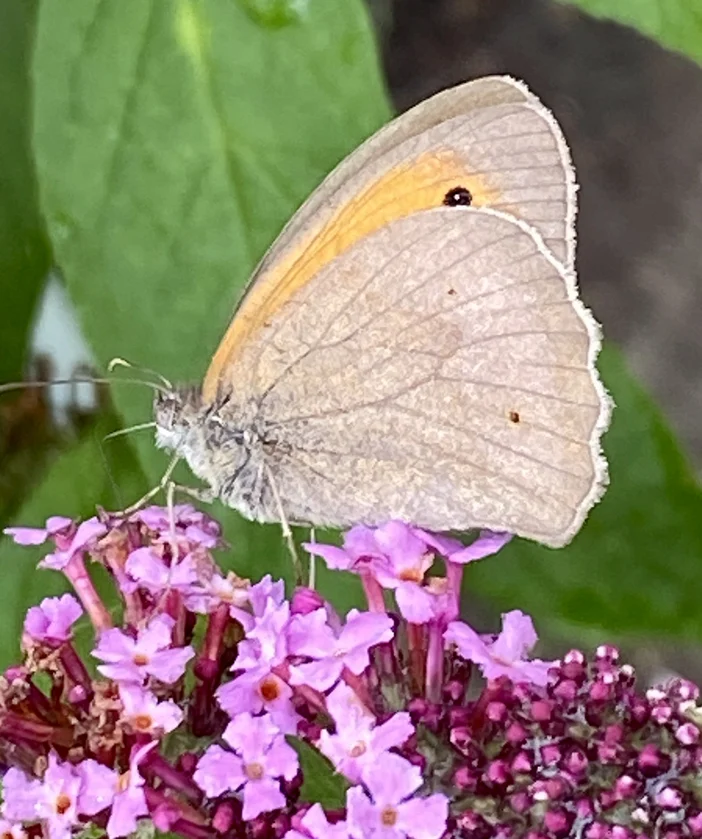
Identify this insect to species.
Maniola jurtina
